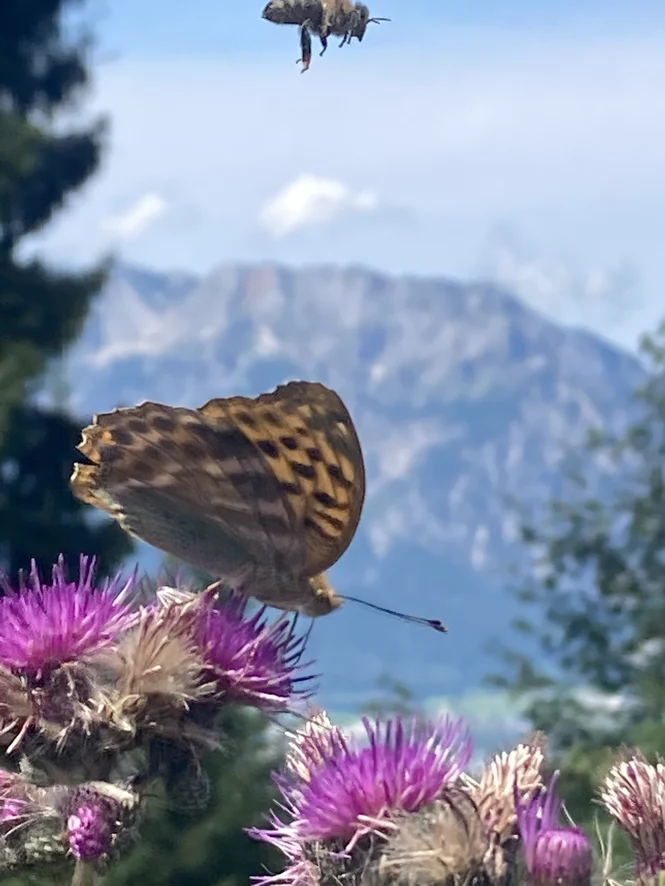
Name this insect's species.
Argynnis paphia
